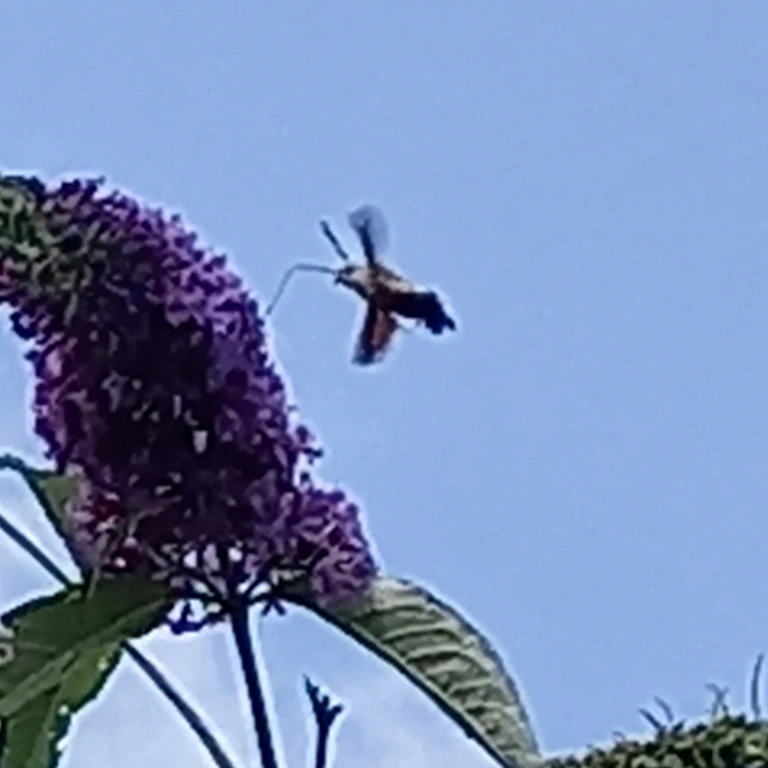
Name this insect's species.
Macroglossum stellatarum
